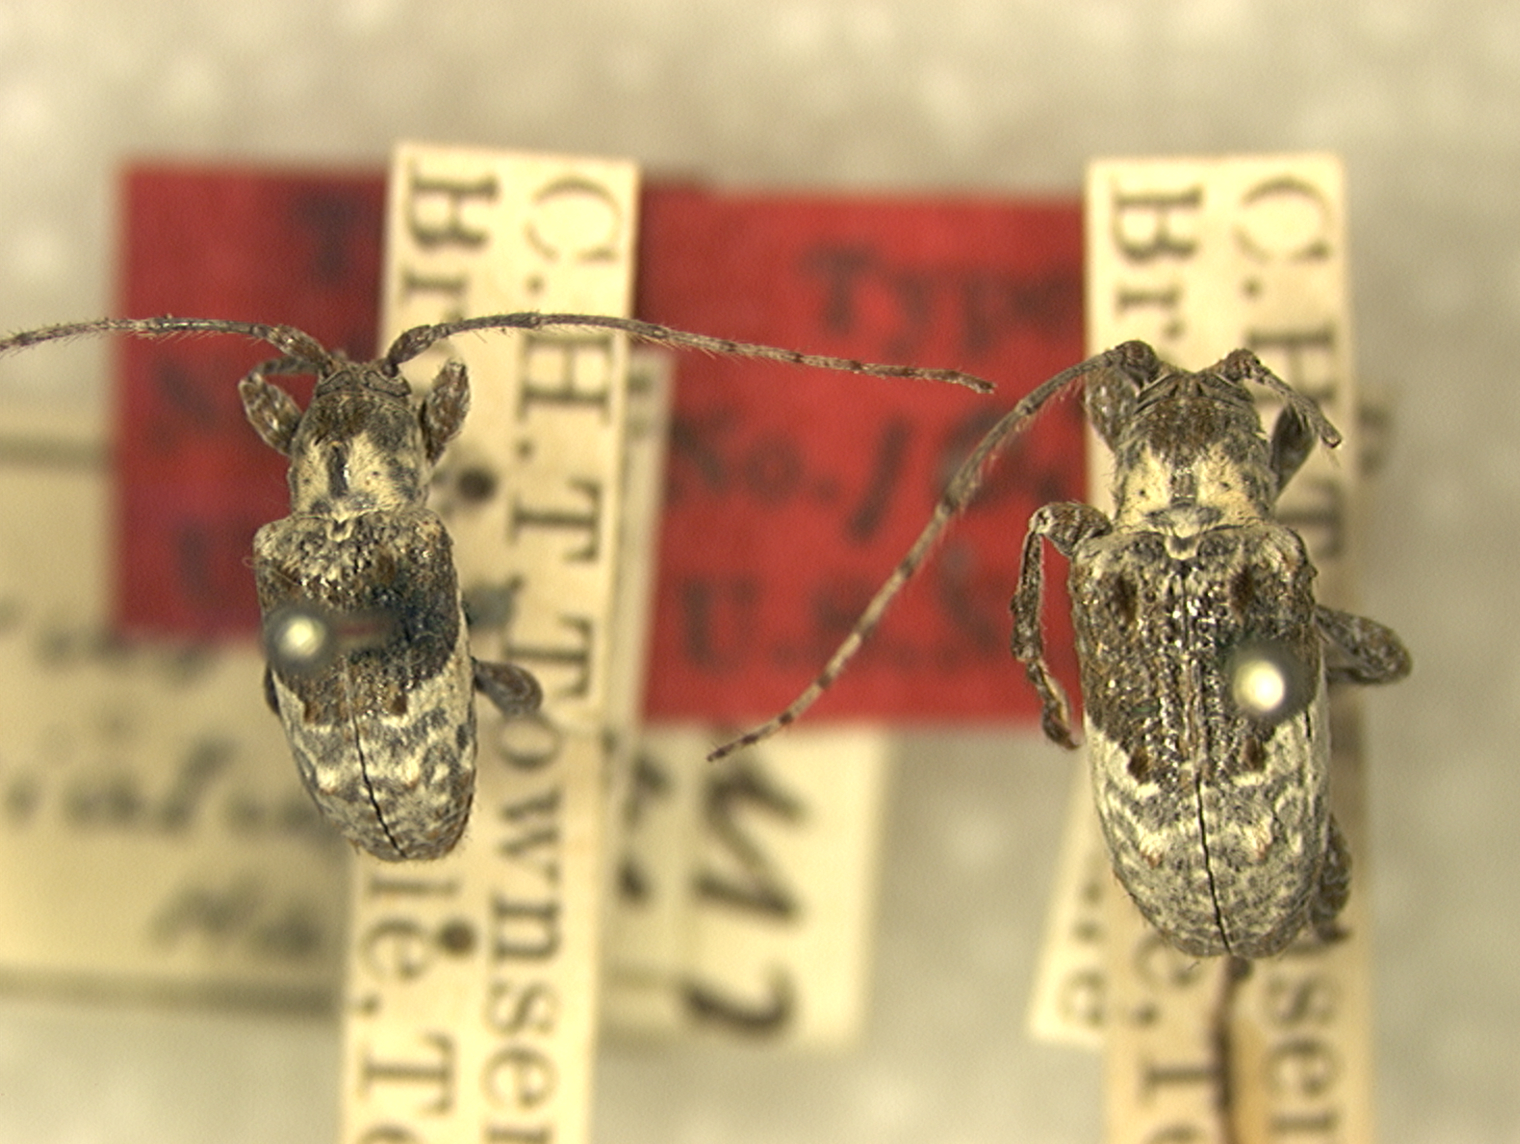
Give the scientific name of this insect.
Ecyrus penicillatus (also Ecyrus fasciatus)
